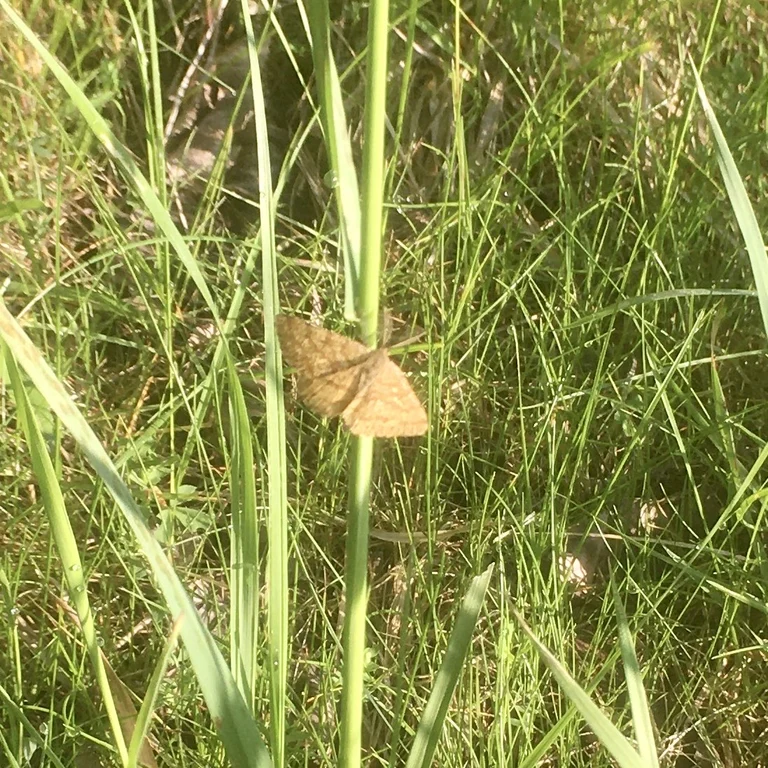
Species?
Ematurga atomaria
